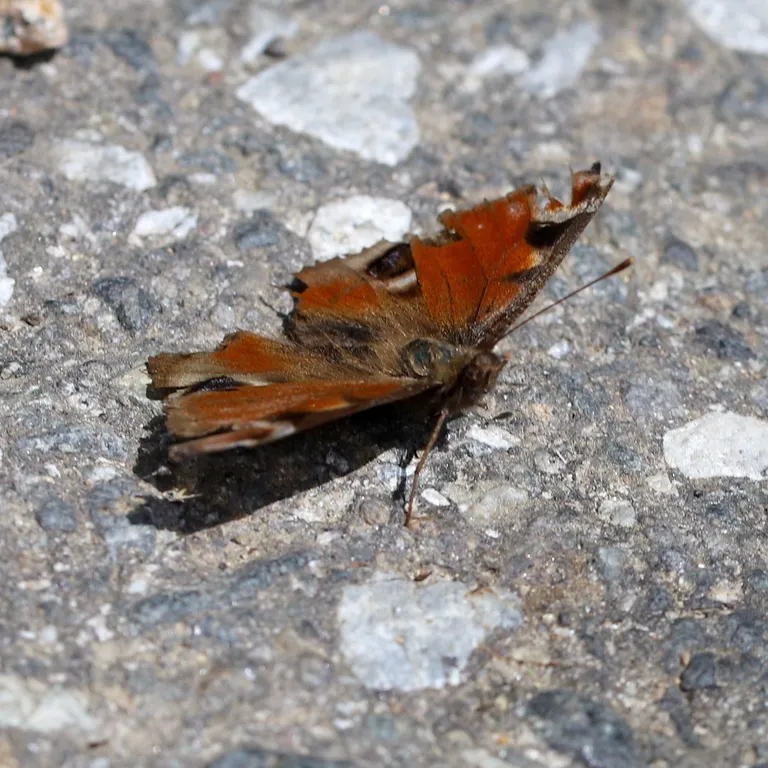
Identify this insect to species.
Aglais io
